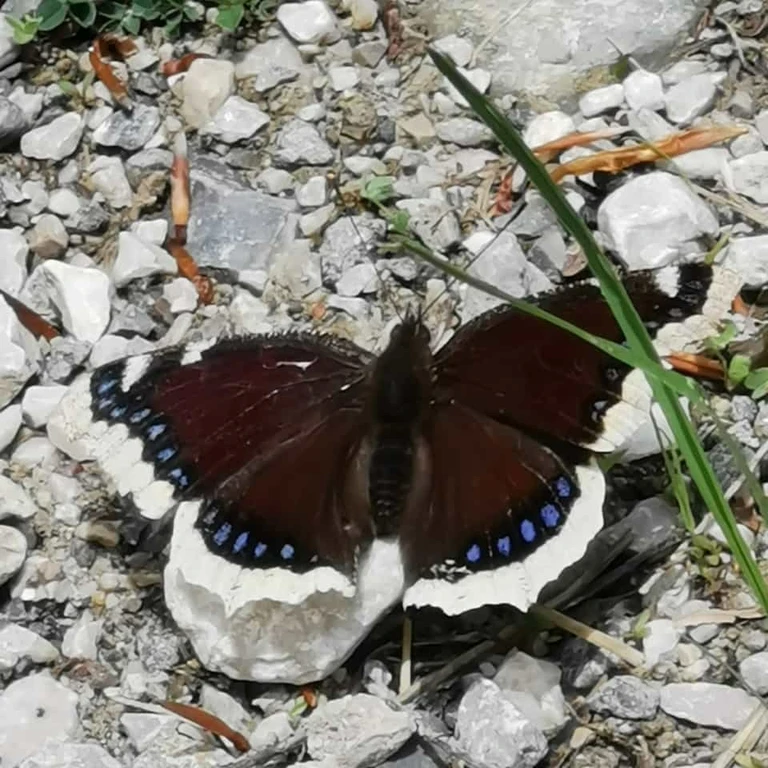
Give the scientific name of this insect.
Nymphalis antiopa
